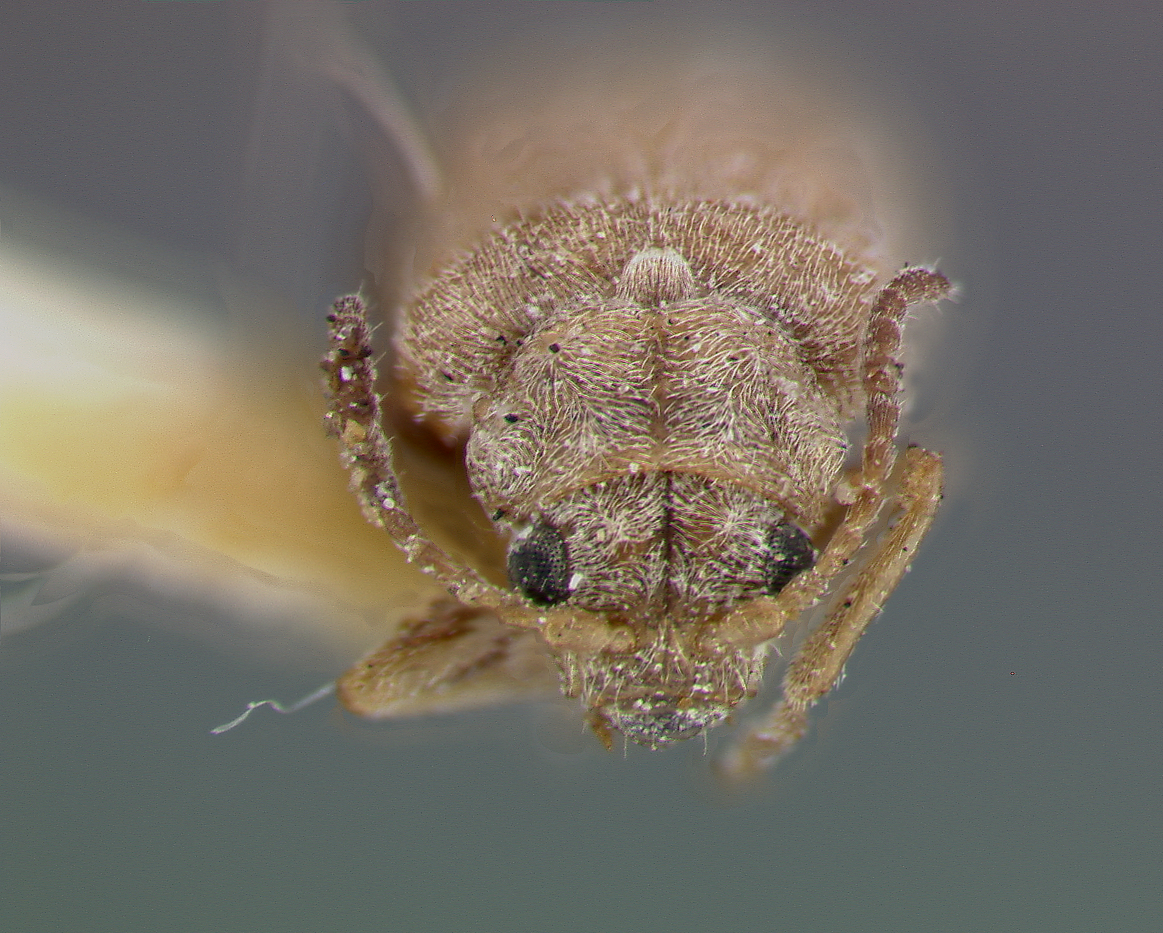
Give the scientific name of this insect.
Monoxia obesula
